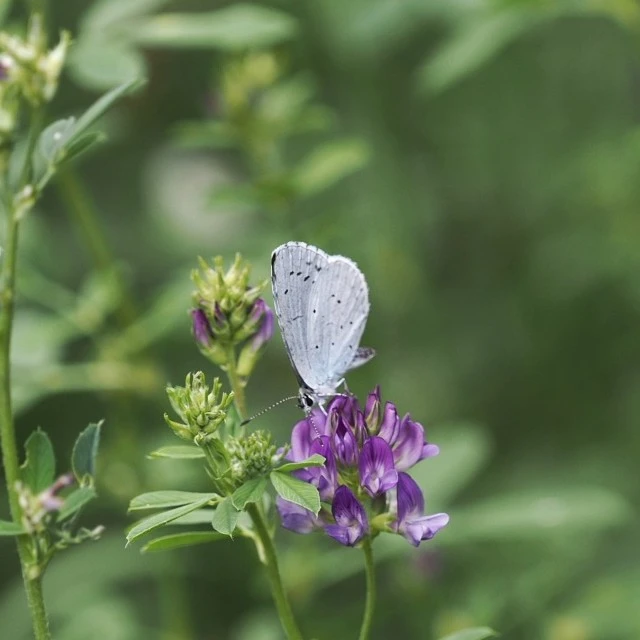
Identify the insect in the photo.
Celastrina argiolus
